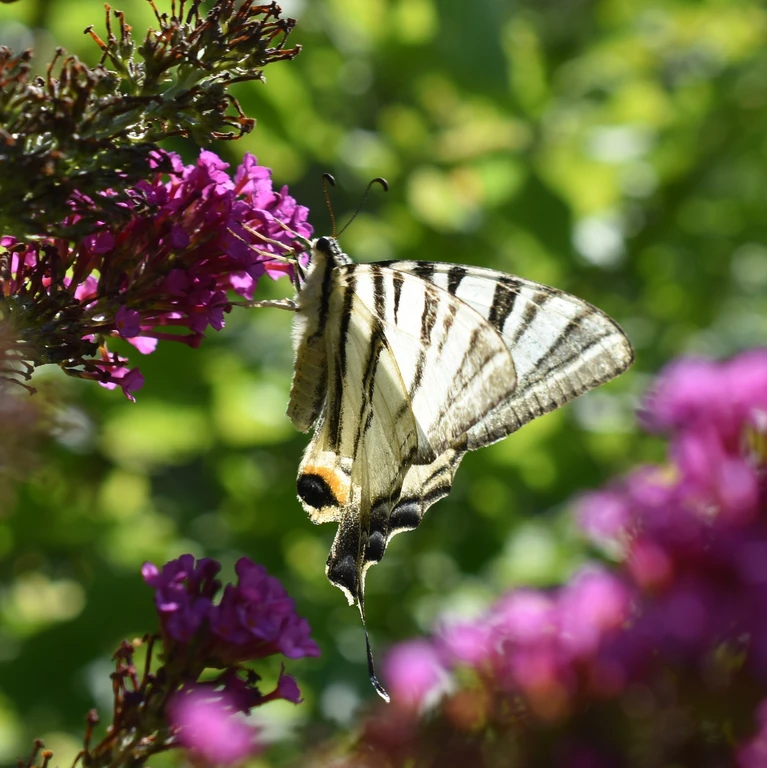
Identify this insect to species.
Iphiclides podalirius
